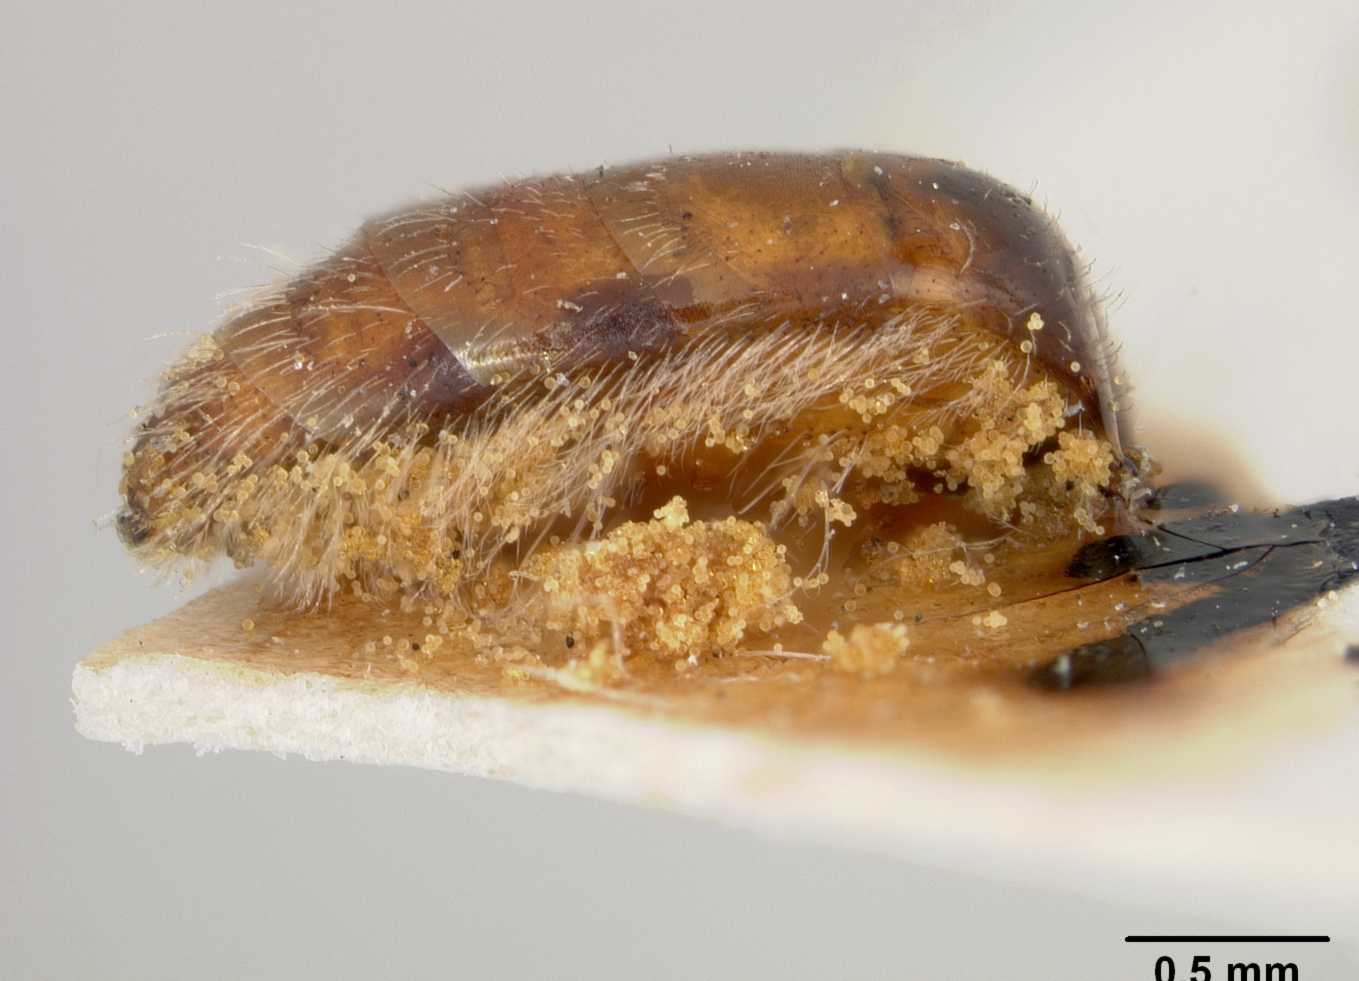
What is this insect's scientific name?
Halictus raymenti
